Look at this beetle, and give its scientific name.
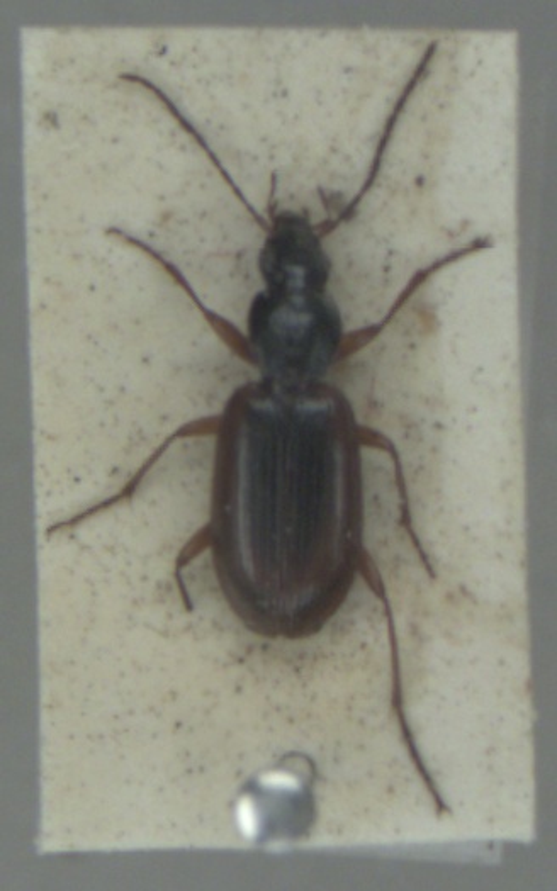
Agonum thoreyi
